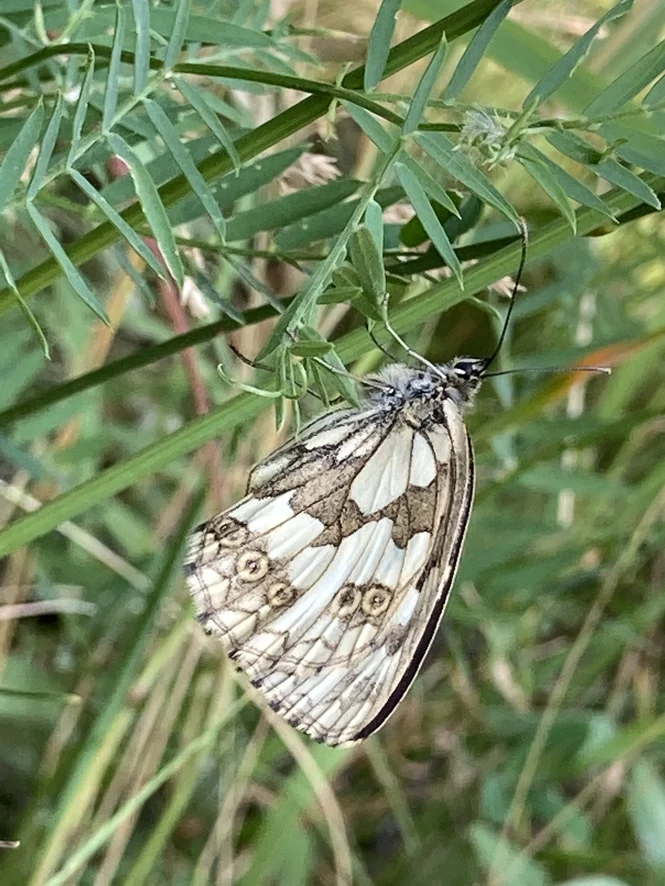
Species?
Melanargia galathea
